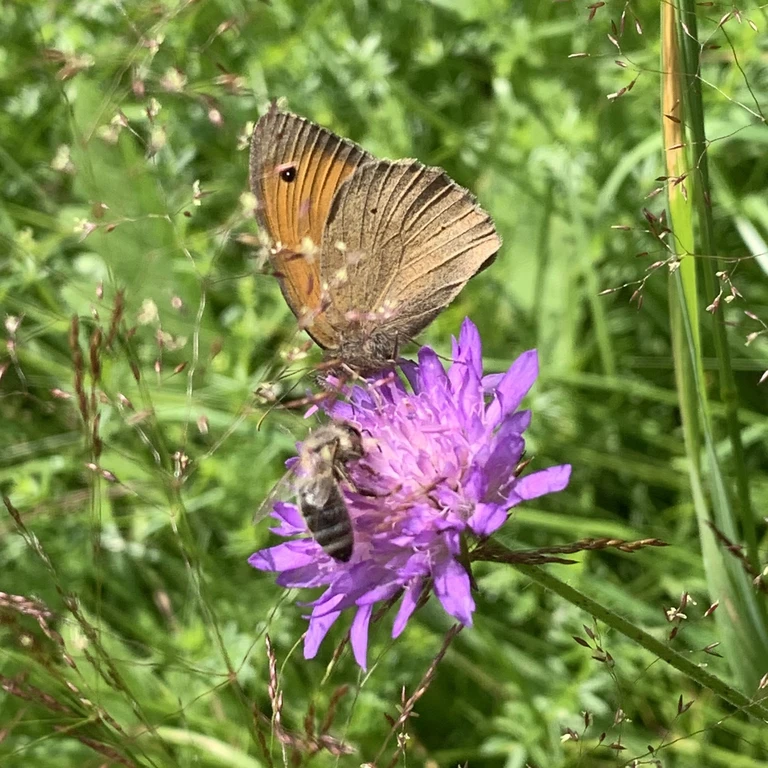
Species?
Maniola jurtina
